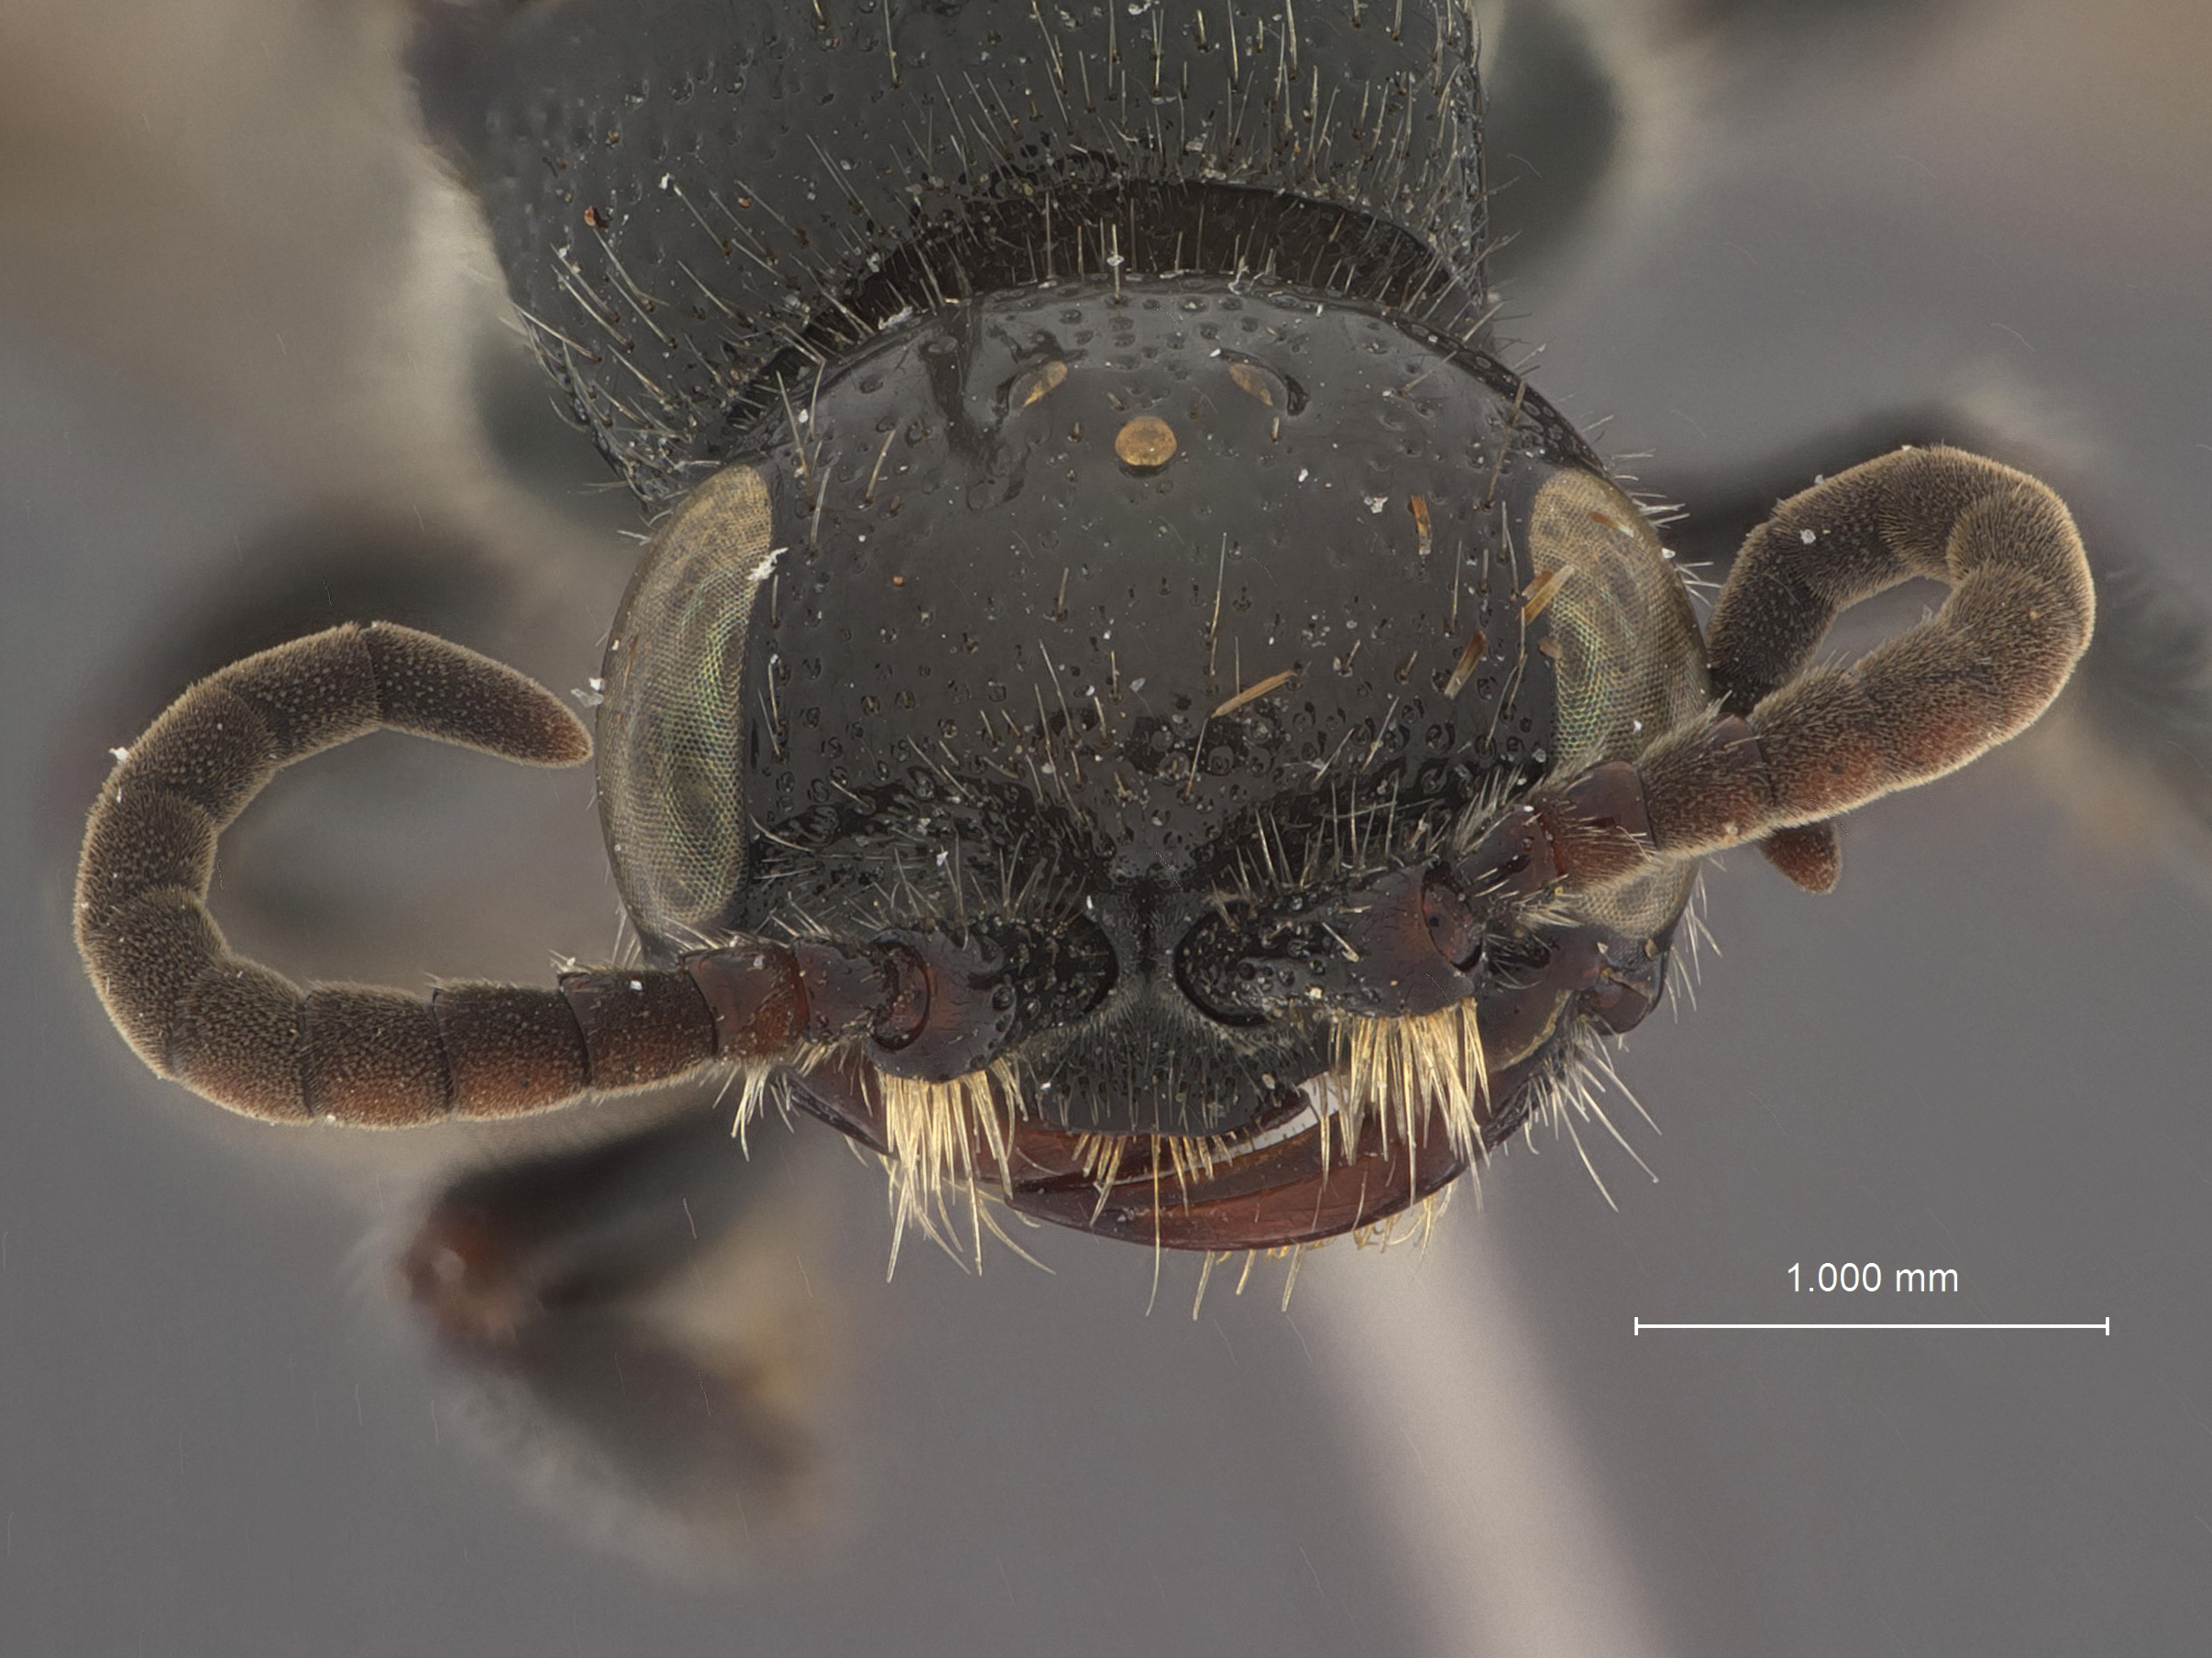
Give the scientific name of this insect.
Tiphia rufomandibulata
